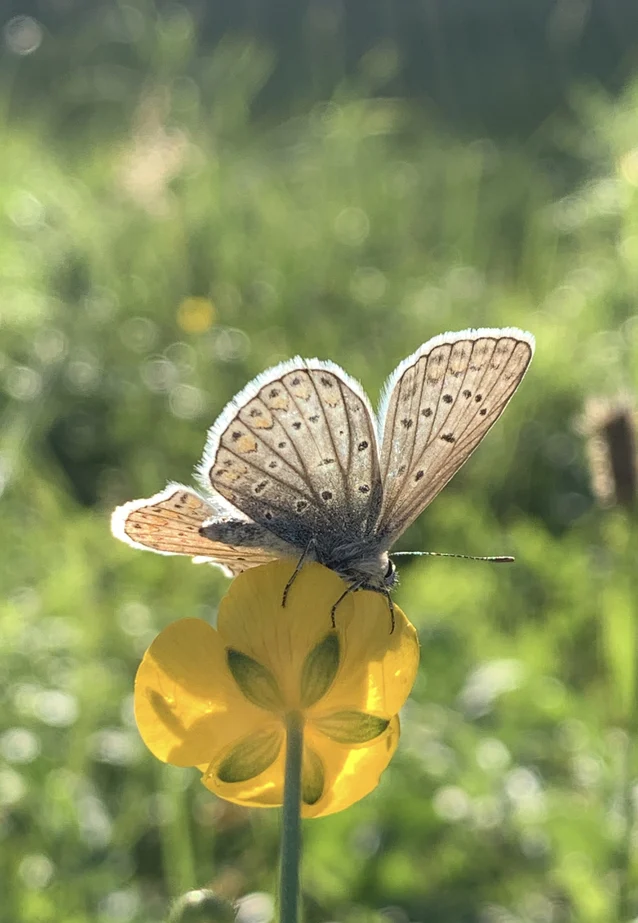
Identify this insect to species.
Polyommatus icarus
